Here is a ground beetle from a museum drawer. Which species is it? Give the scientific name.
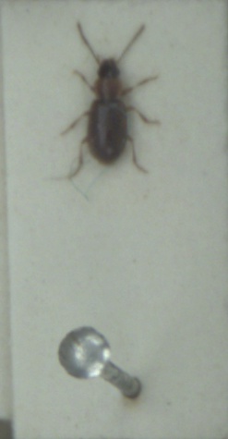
Acupalpus dubius
